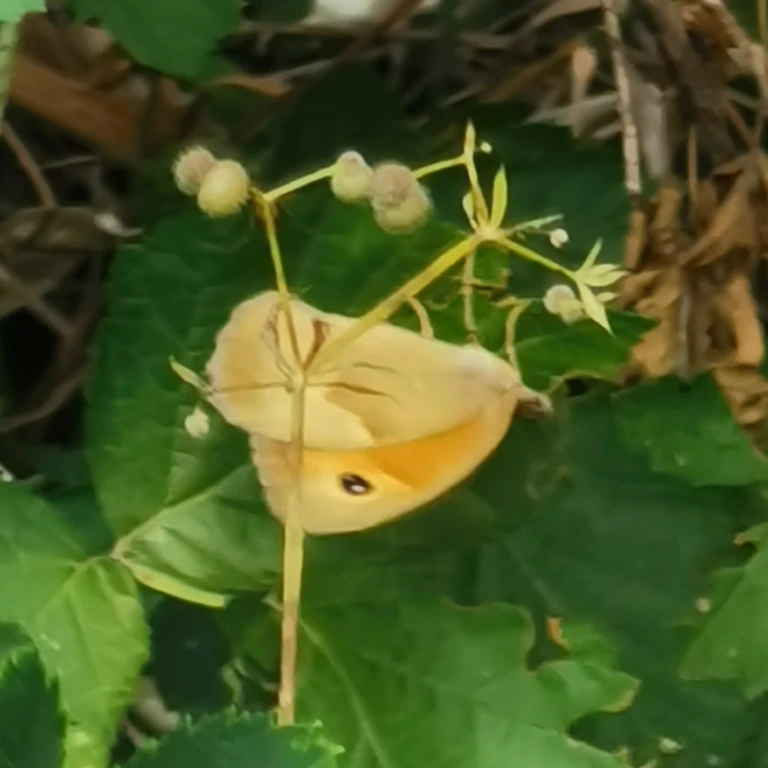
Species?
Maniola jurtina
